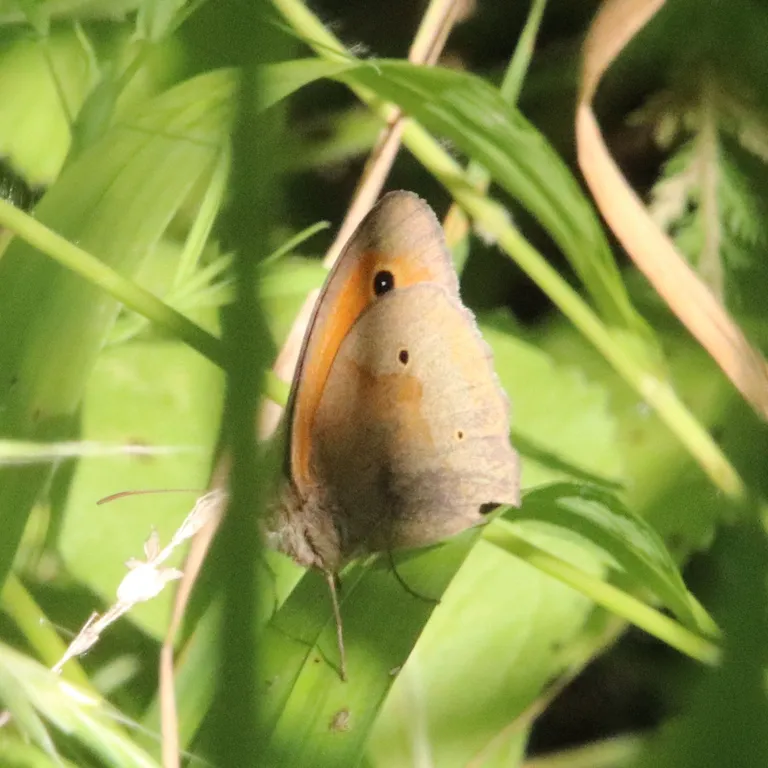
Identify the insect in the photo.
Maniola jurtina
